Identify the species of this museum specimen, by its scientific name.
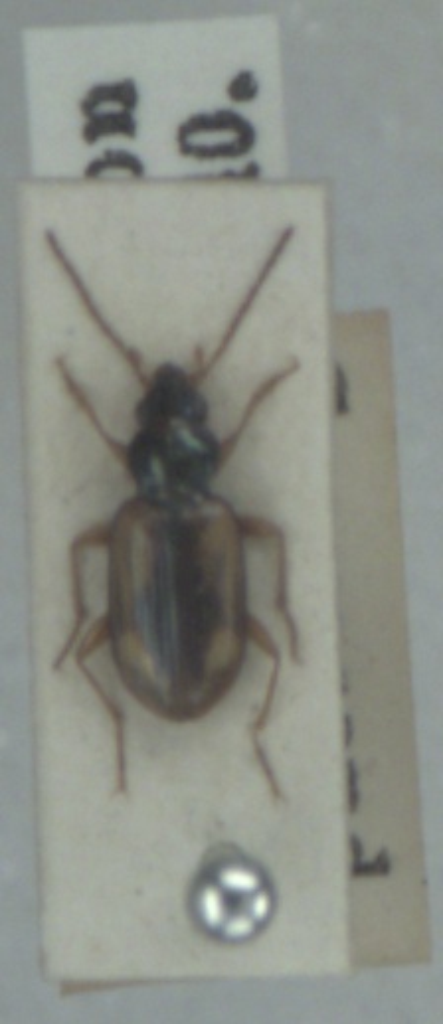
Bembidion maritimum
